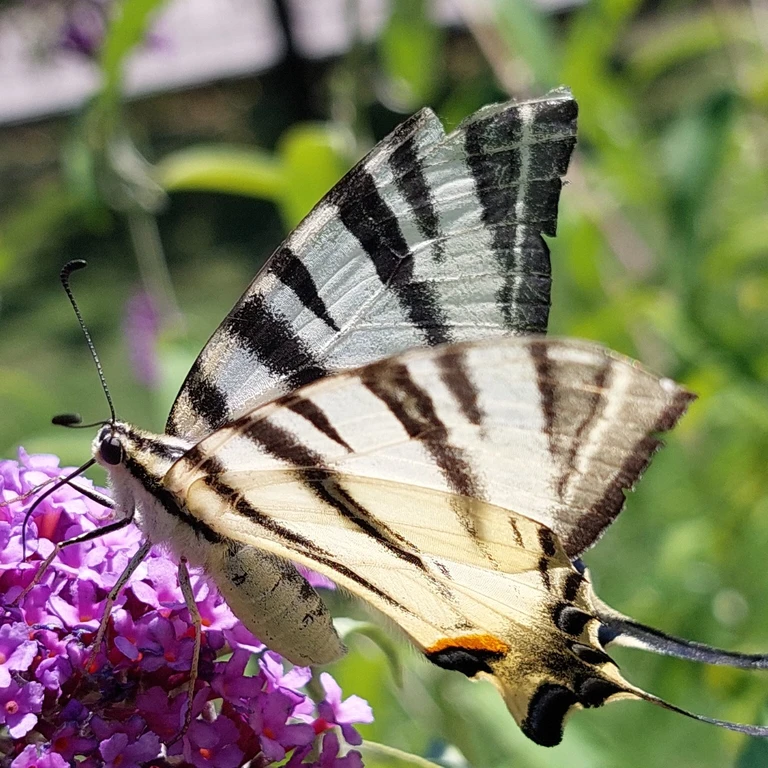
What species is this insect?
Iphiclides podalirius
